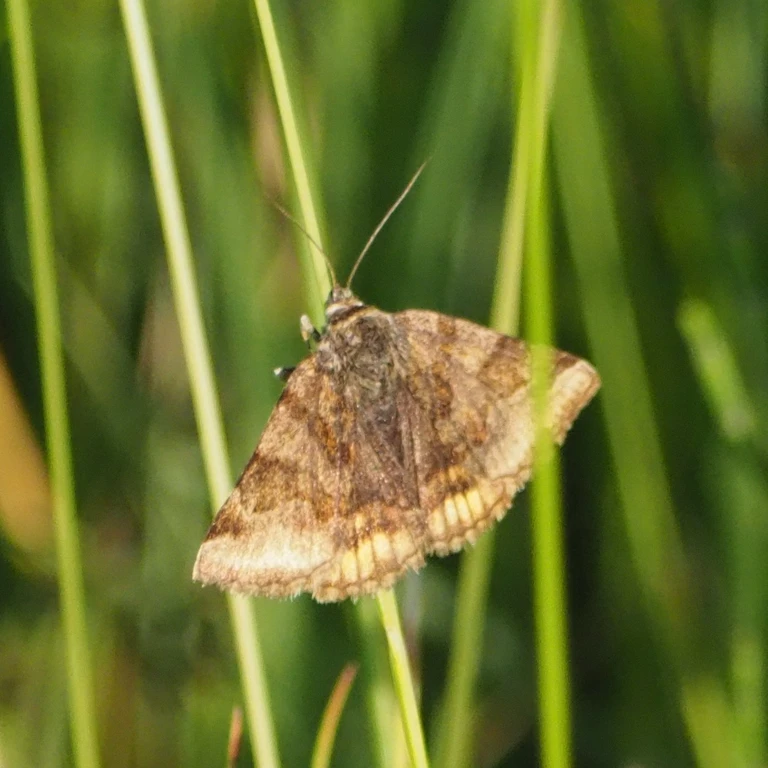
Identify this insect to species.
Euclidia glyphica
